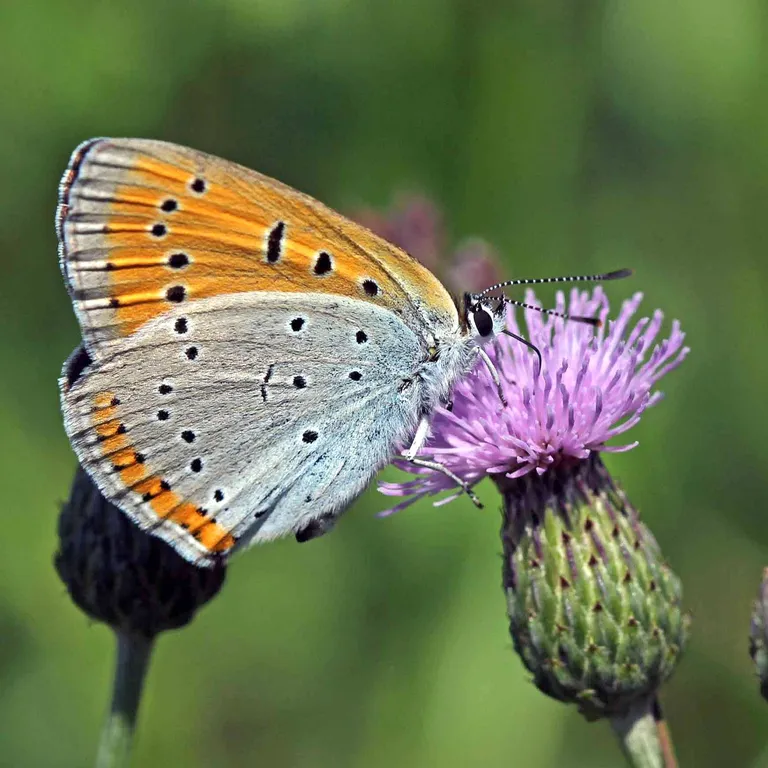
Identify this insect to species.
Lycaena dispar
